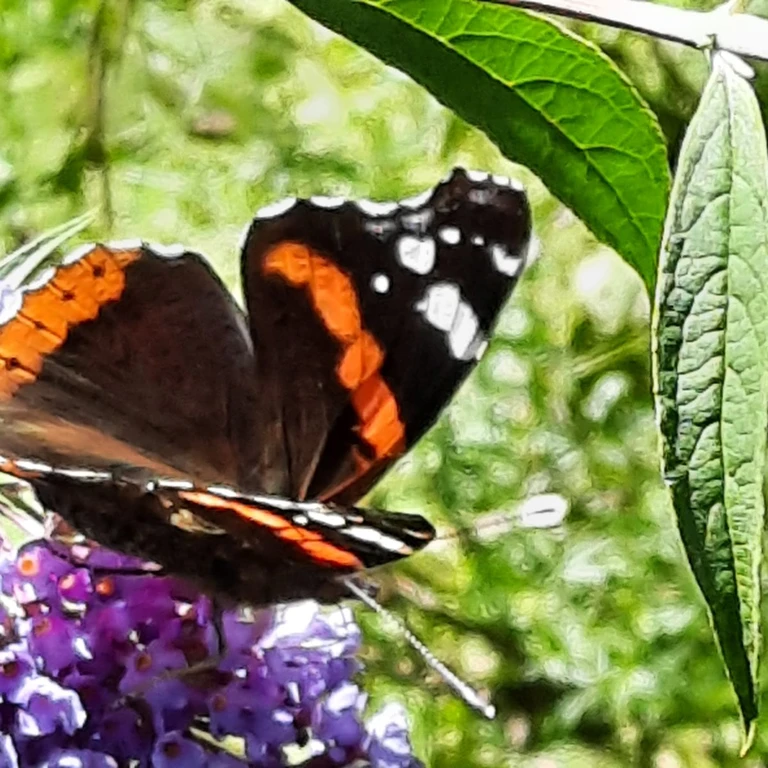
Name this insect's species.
Vanessa atalanta
